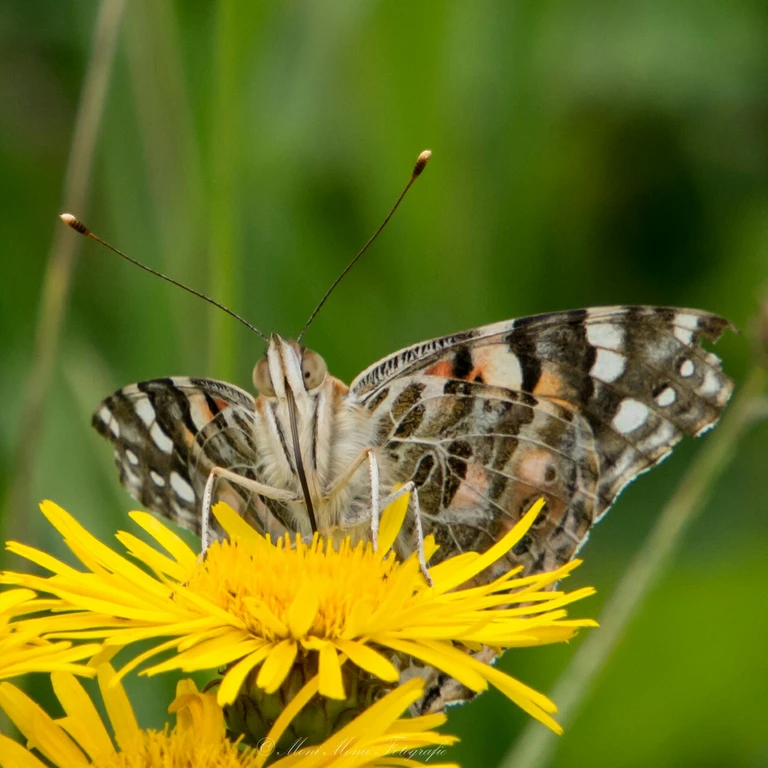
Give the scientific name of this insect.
Vanessa cardui
